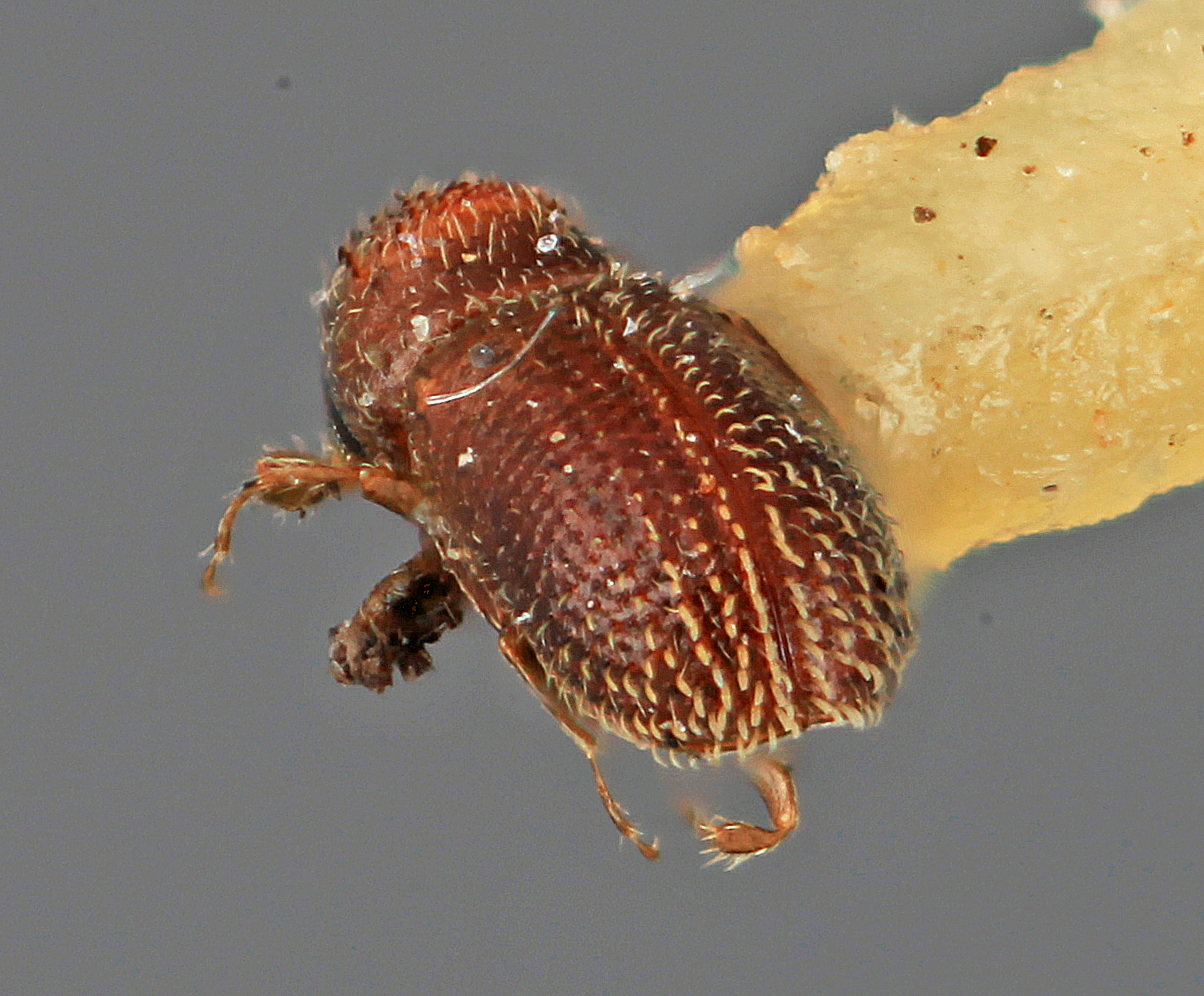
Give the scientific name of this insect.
Cryptulocleptus caritus
